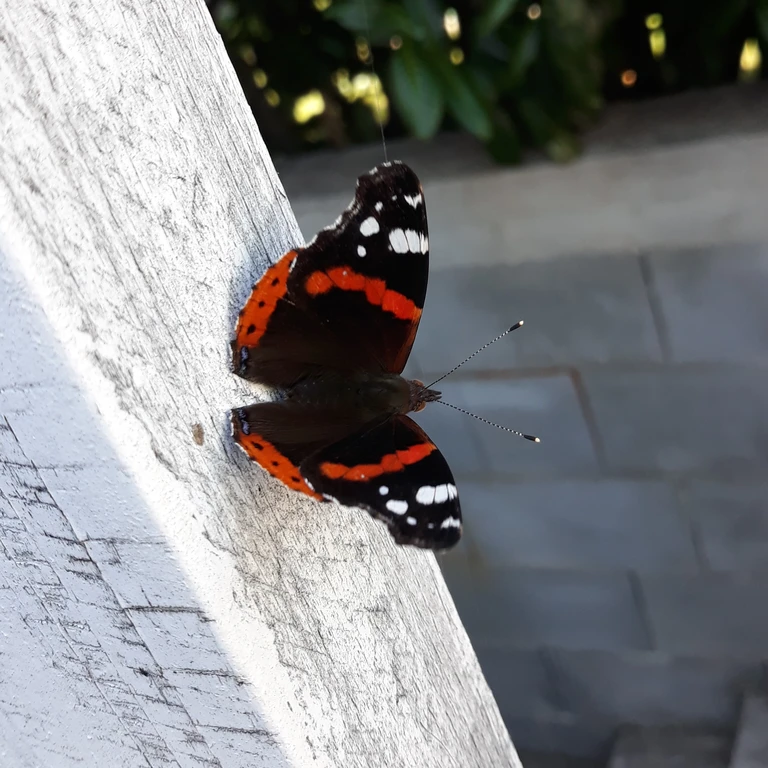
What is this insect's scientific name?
Vanessa atalanta
